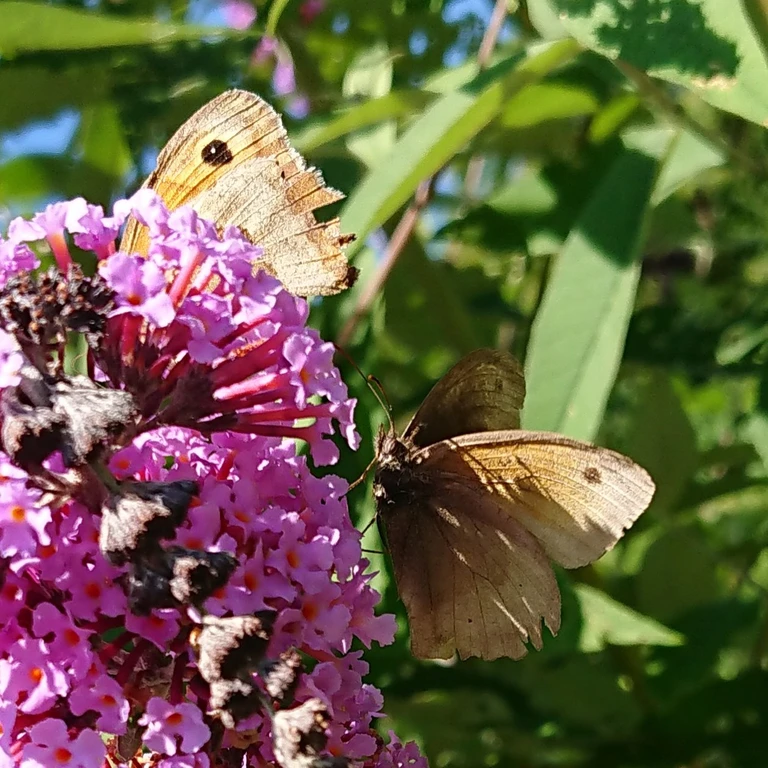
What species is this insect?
Maniola jurtina
